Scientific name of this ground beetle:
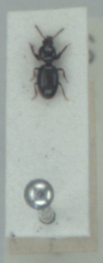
Dyschirius globosus
